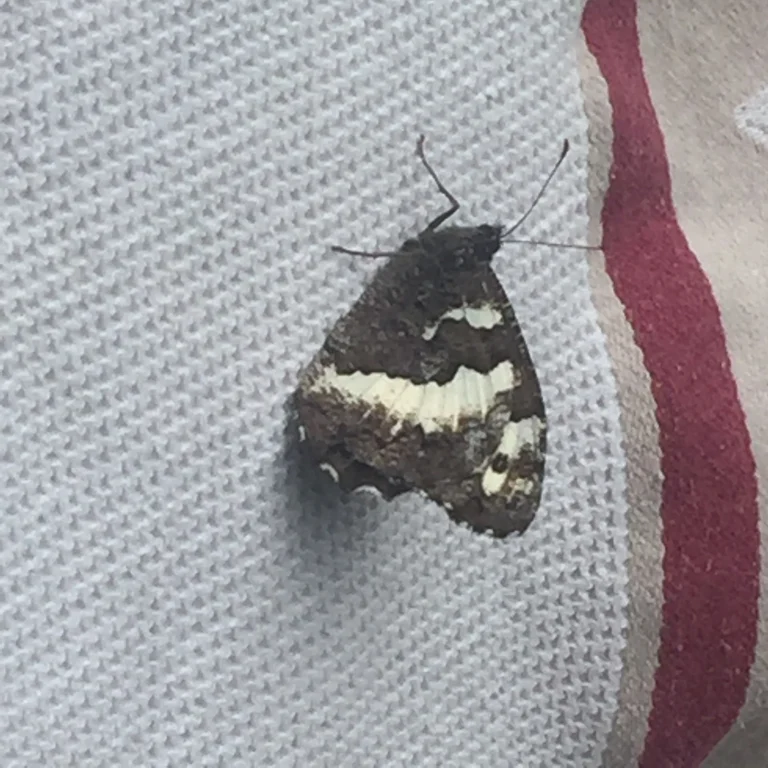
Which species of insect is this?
Brintesia circe
